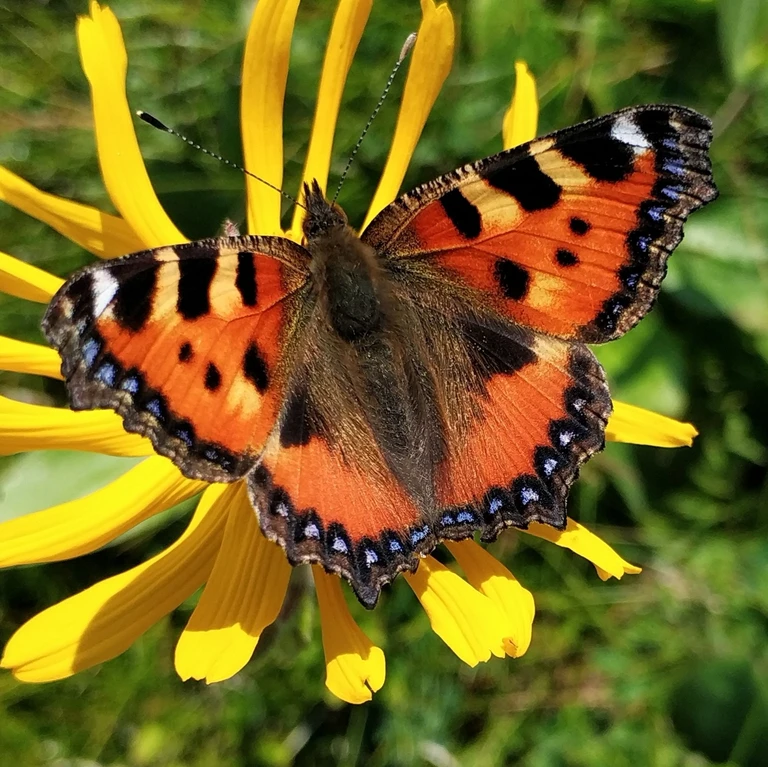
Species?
Aglais urticae
